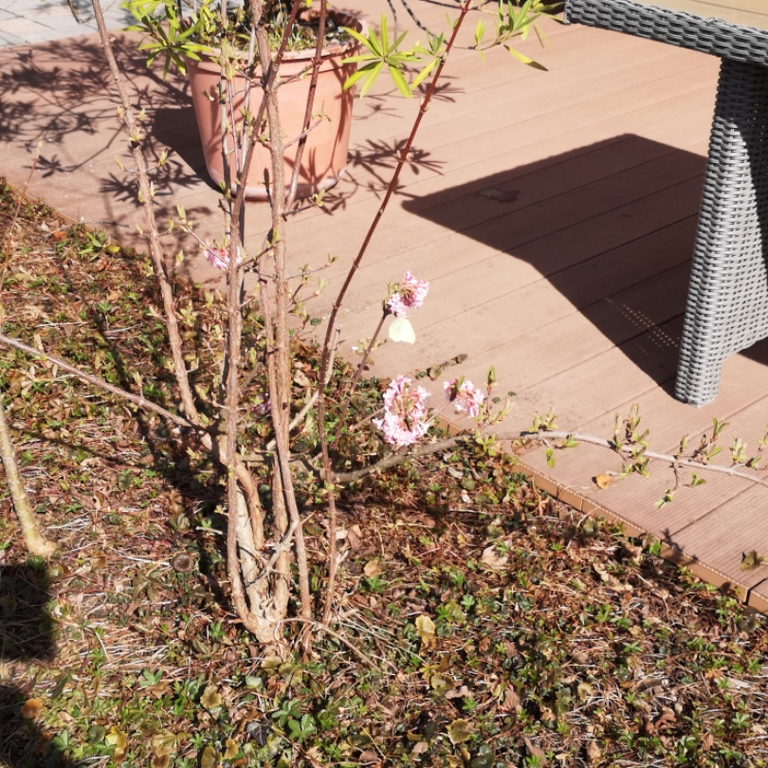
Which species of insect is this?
Gonepteryx rhamni
